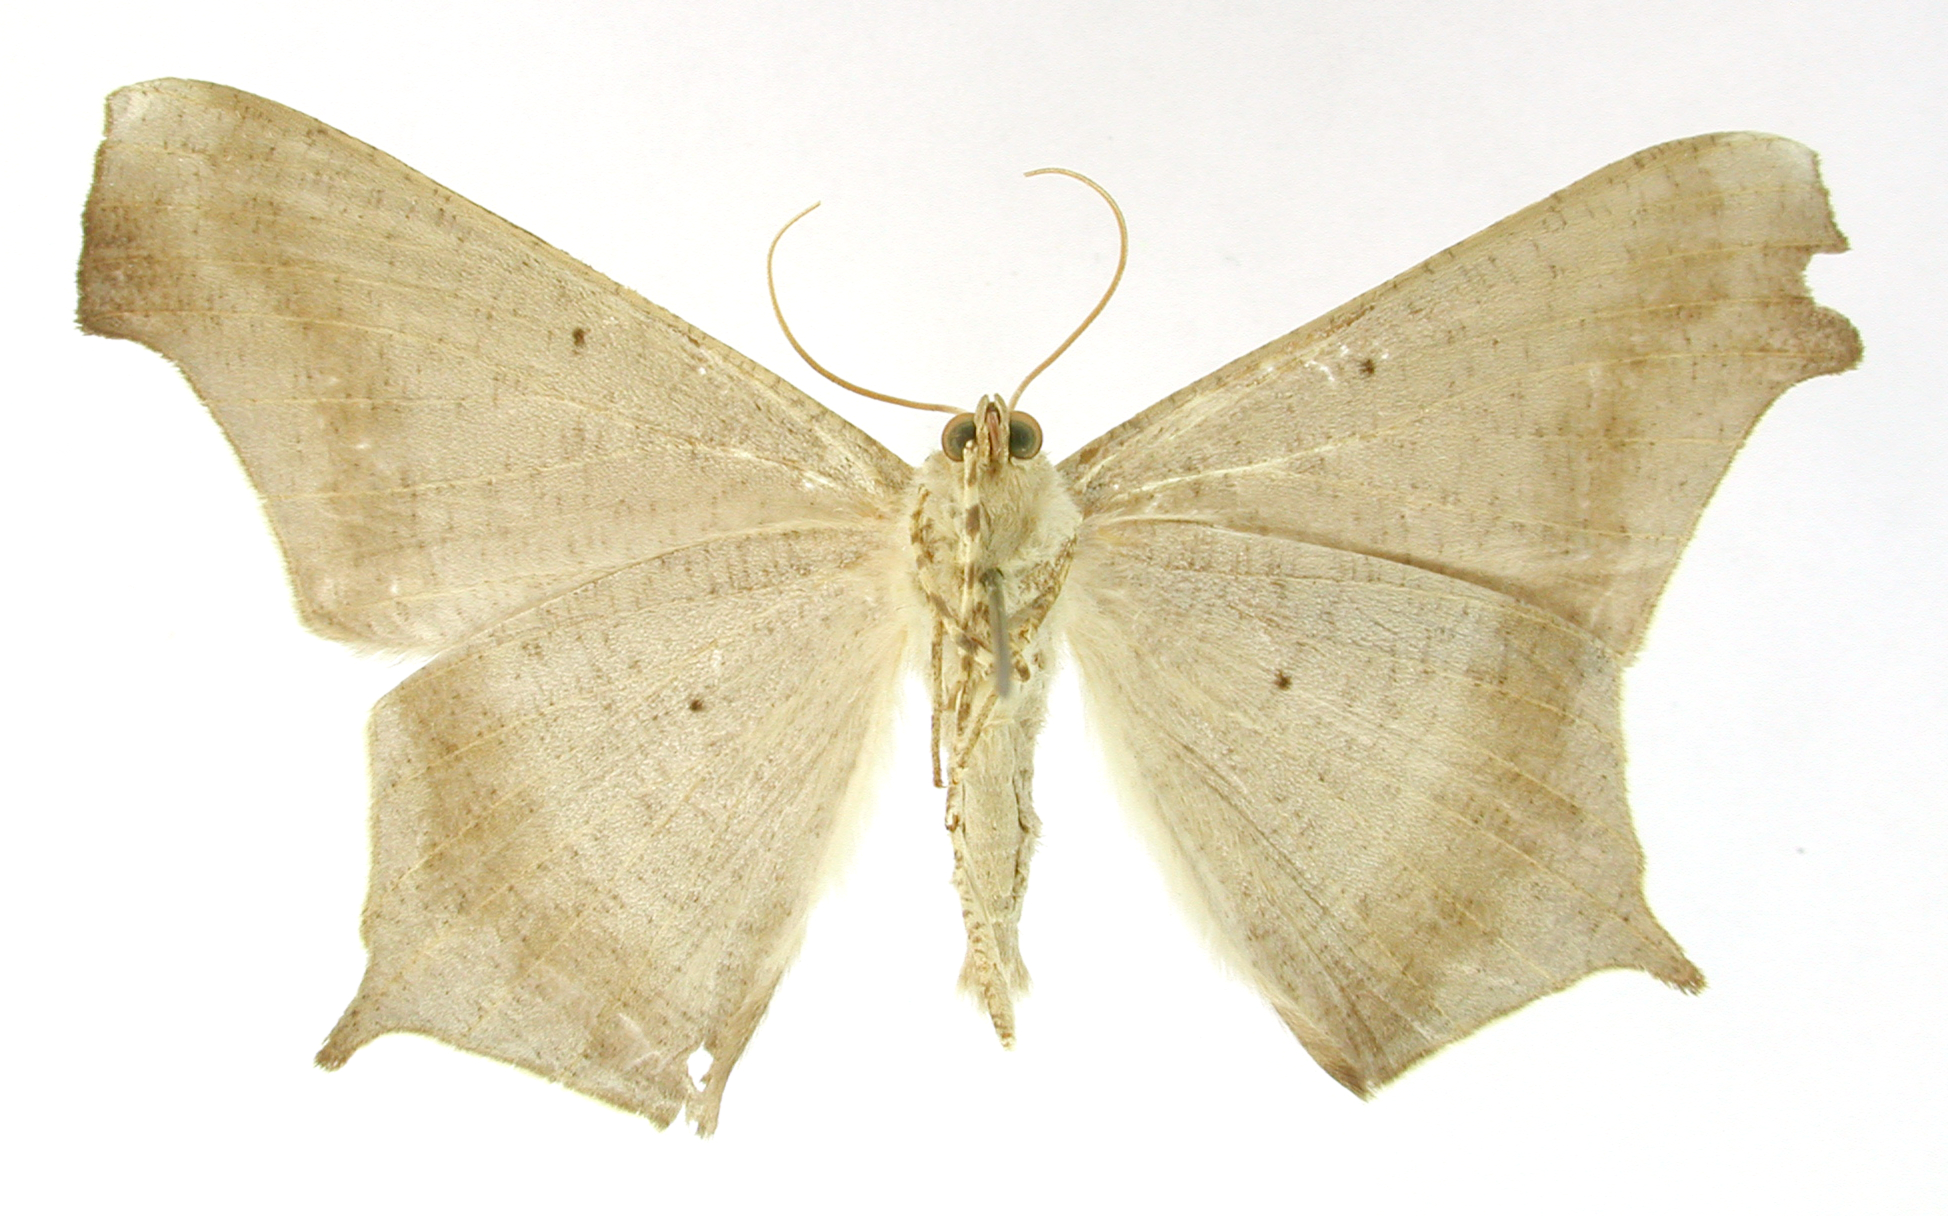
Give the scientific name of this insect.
Euclysia angustitincta
